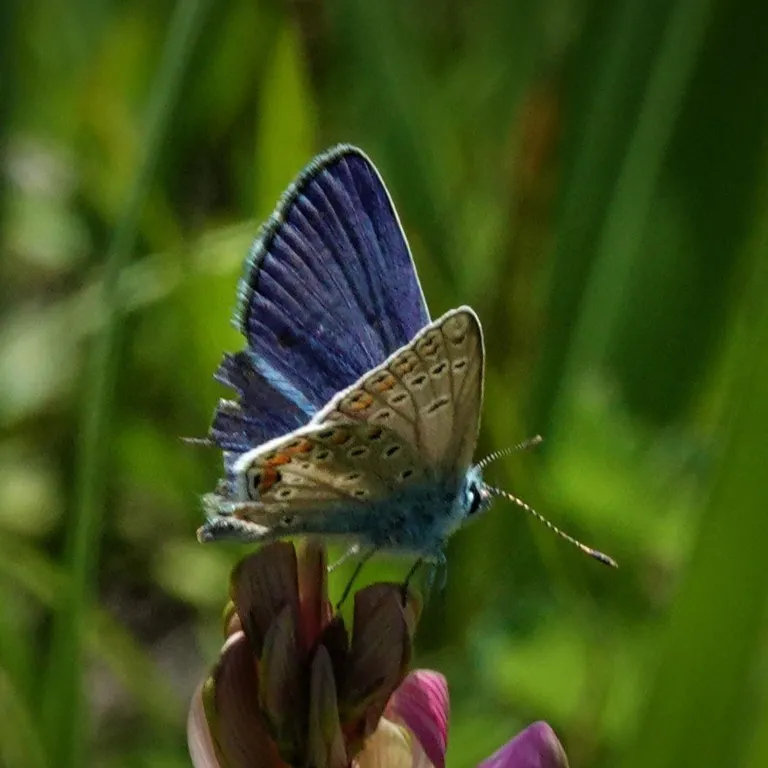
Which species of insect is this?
Polyommatus thersites
